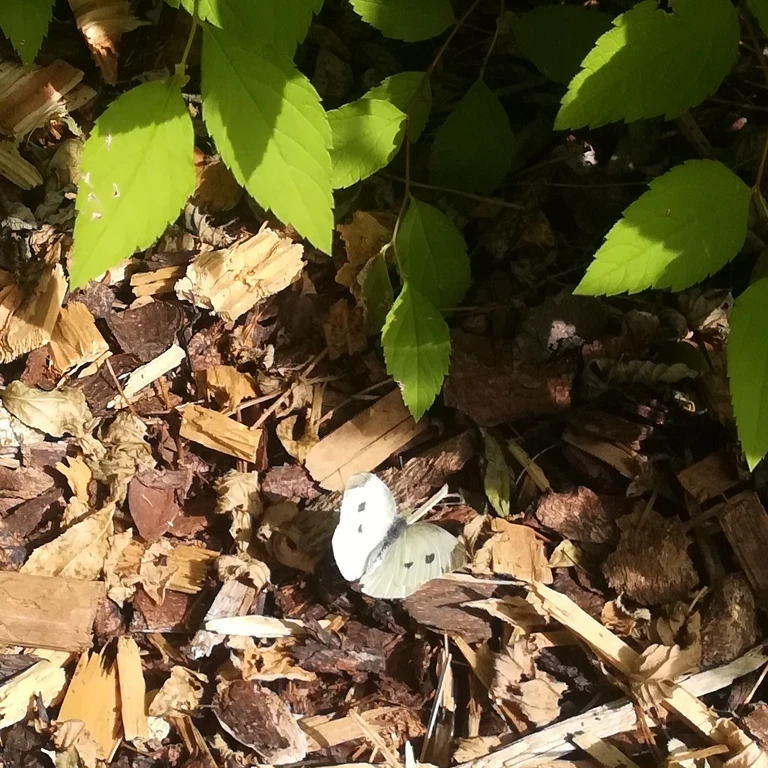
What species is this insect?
Pieris rapae
